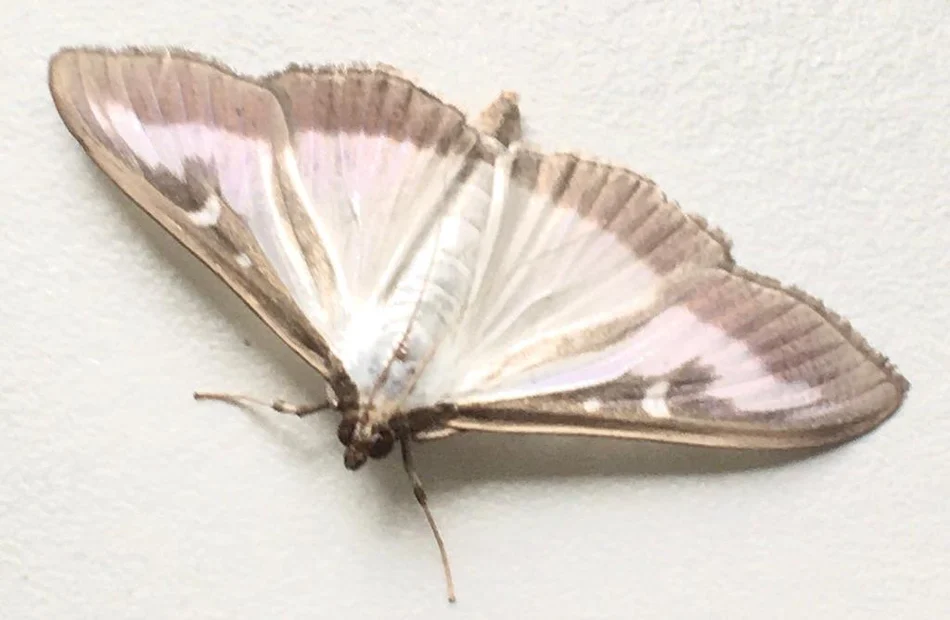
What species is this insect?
Cydalima perspectalis
